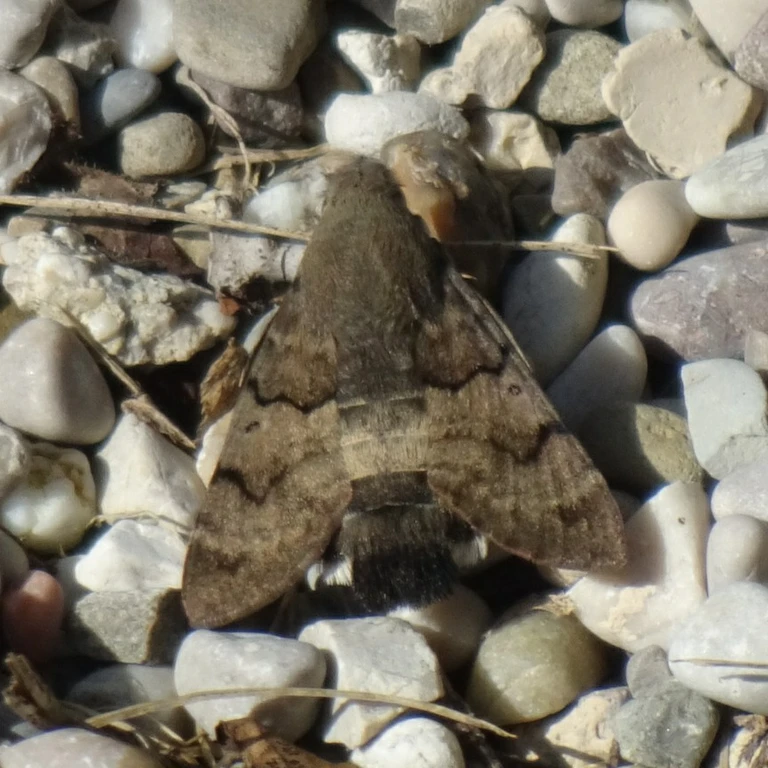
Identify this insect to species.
Macroglossum stellatarum
